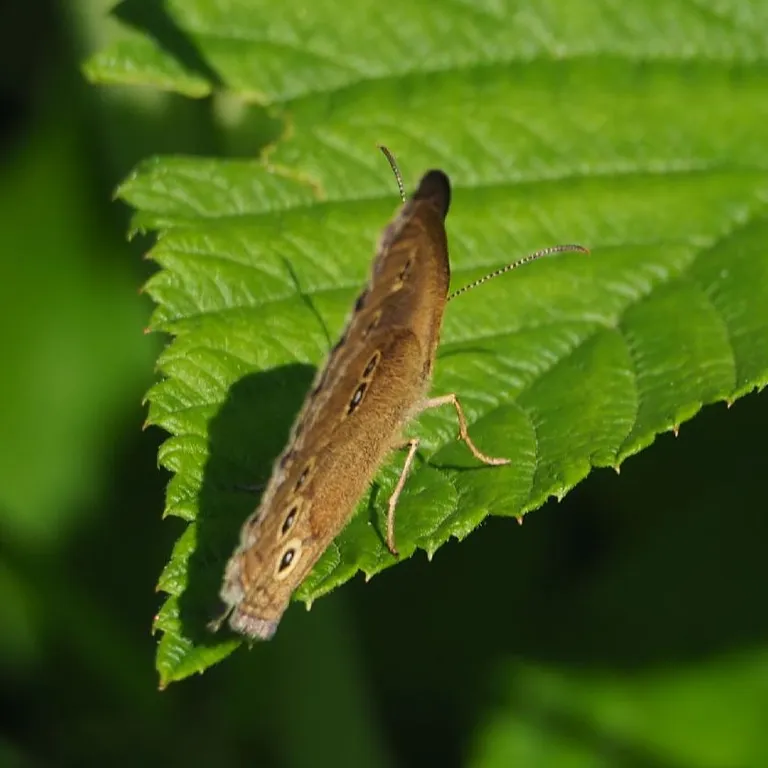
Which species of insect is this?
Aphantopus hyperantus
